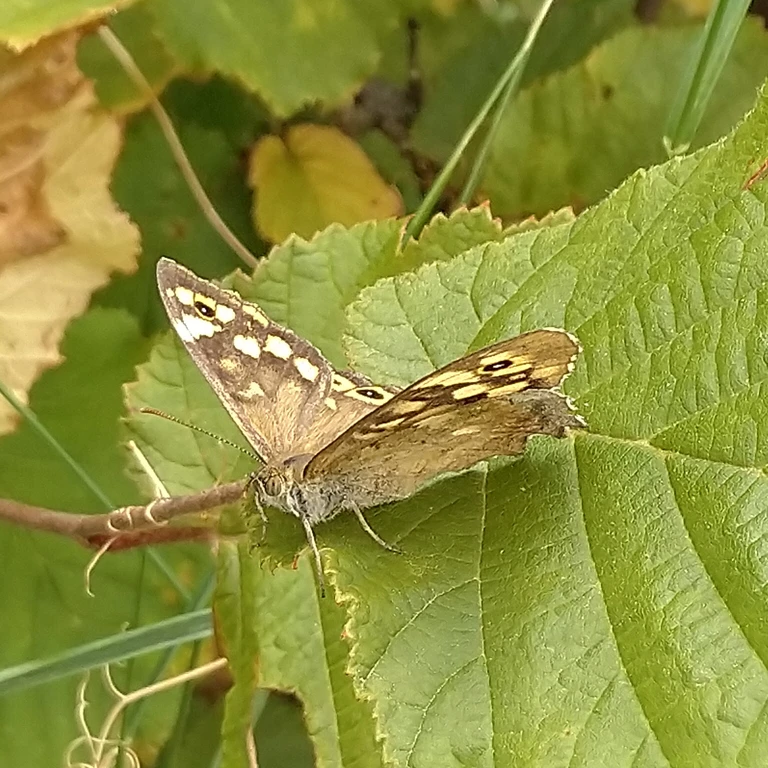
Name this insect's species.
Pararge aegeria
